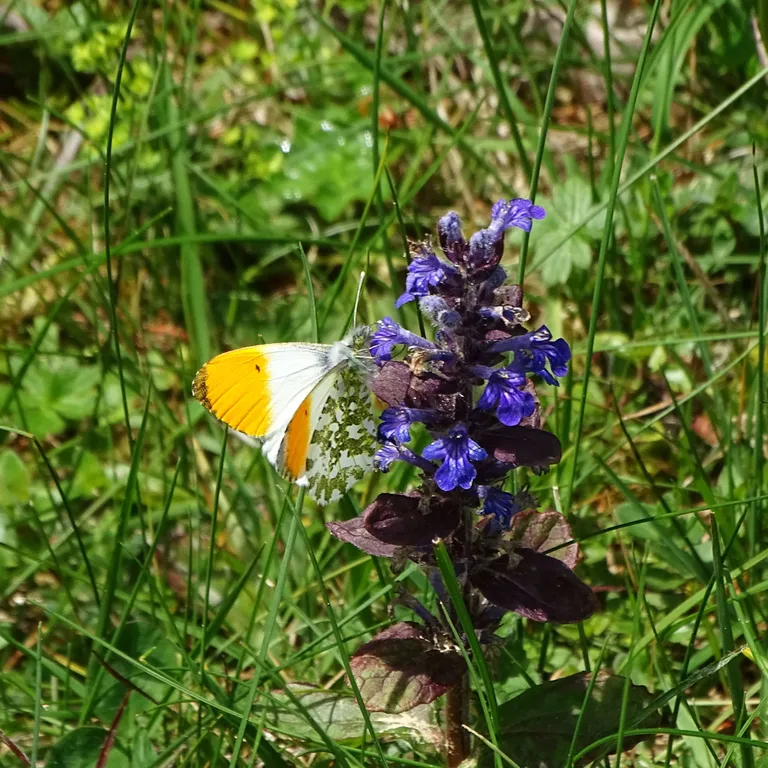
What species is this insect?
Anthocharis cardamines
